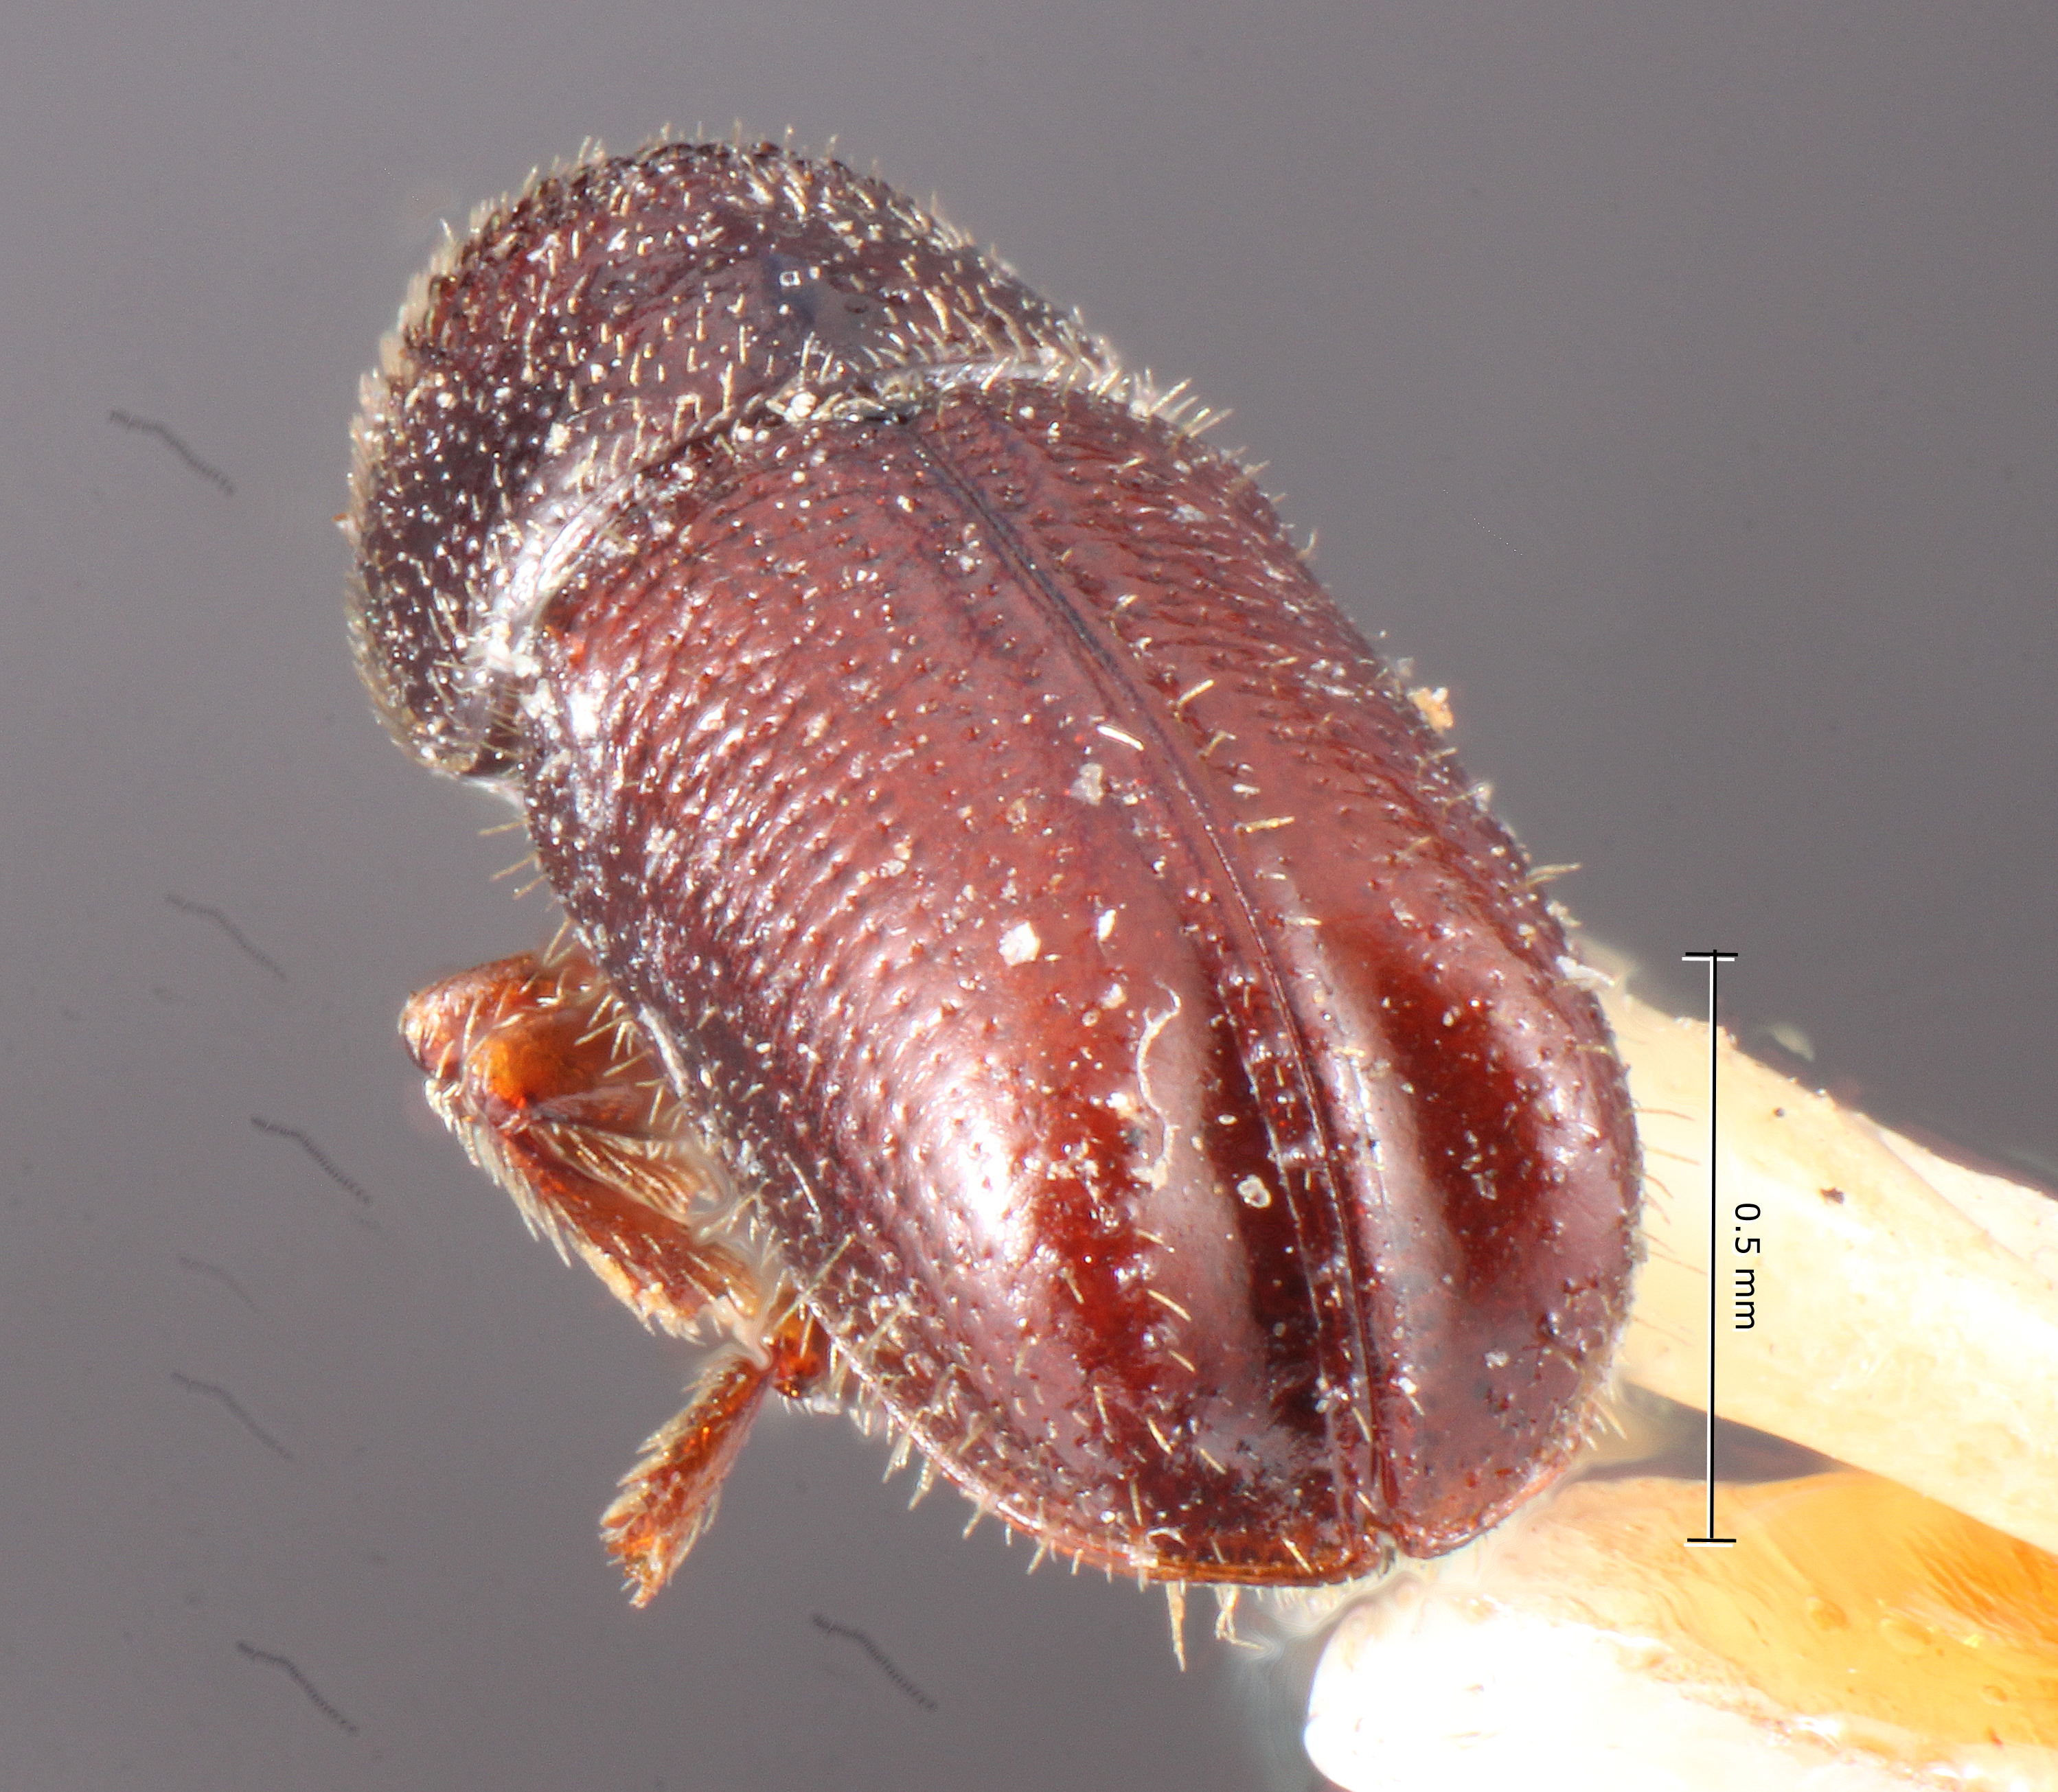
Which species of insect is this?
Pityophthorus pulchellus
